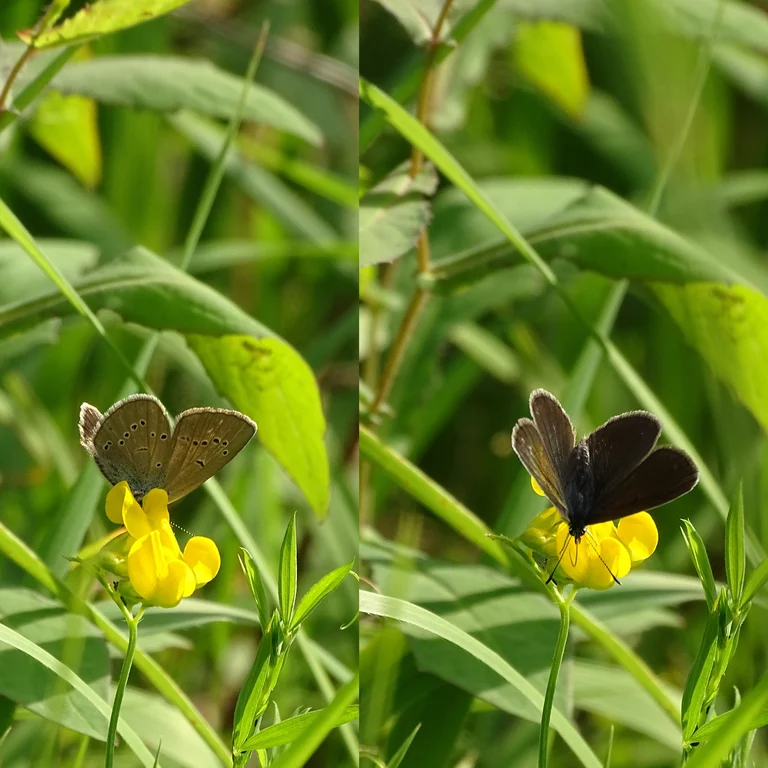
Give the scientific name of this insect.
Cyaniris semiargus
